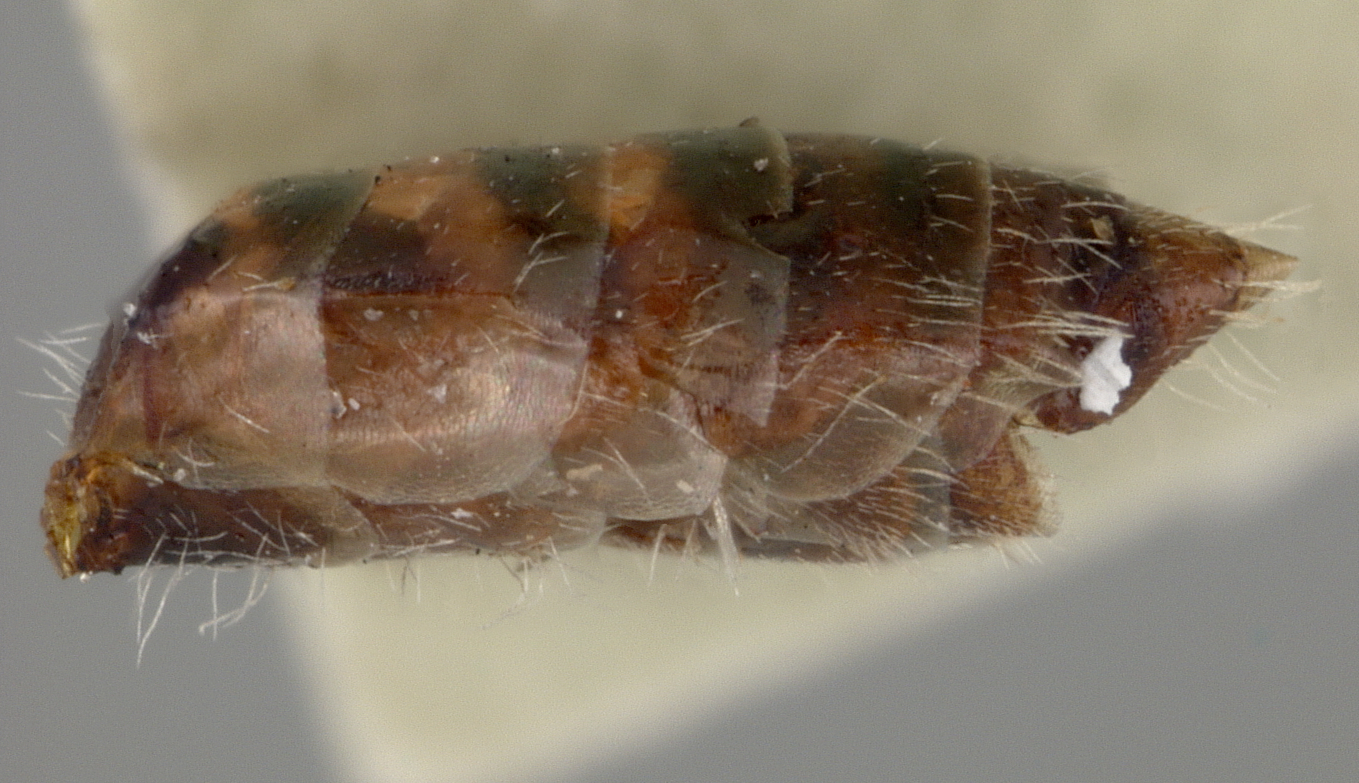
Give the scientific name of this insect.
Perdita davidsoni
